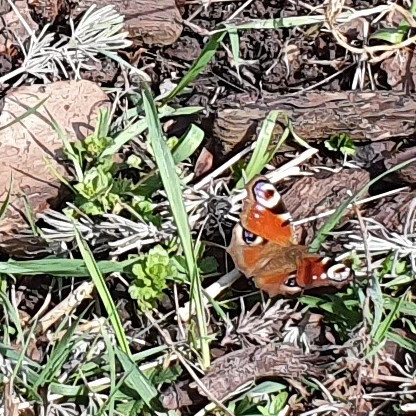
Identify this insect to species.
Aglais io
